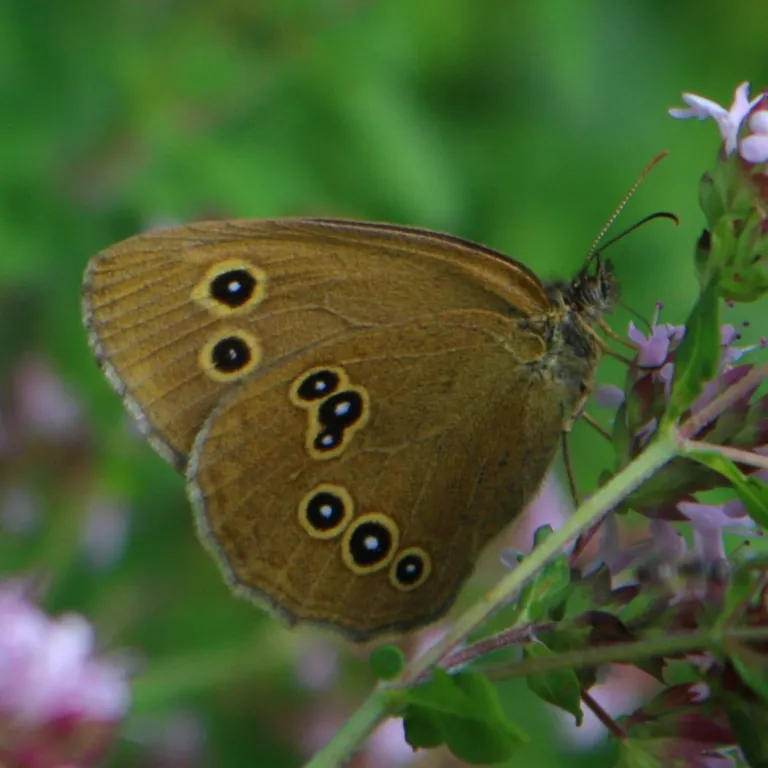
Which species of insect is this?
Aphantopus hyperantus
